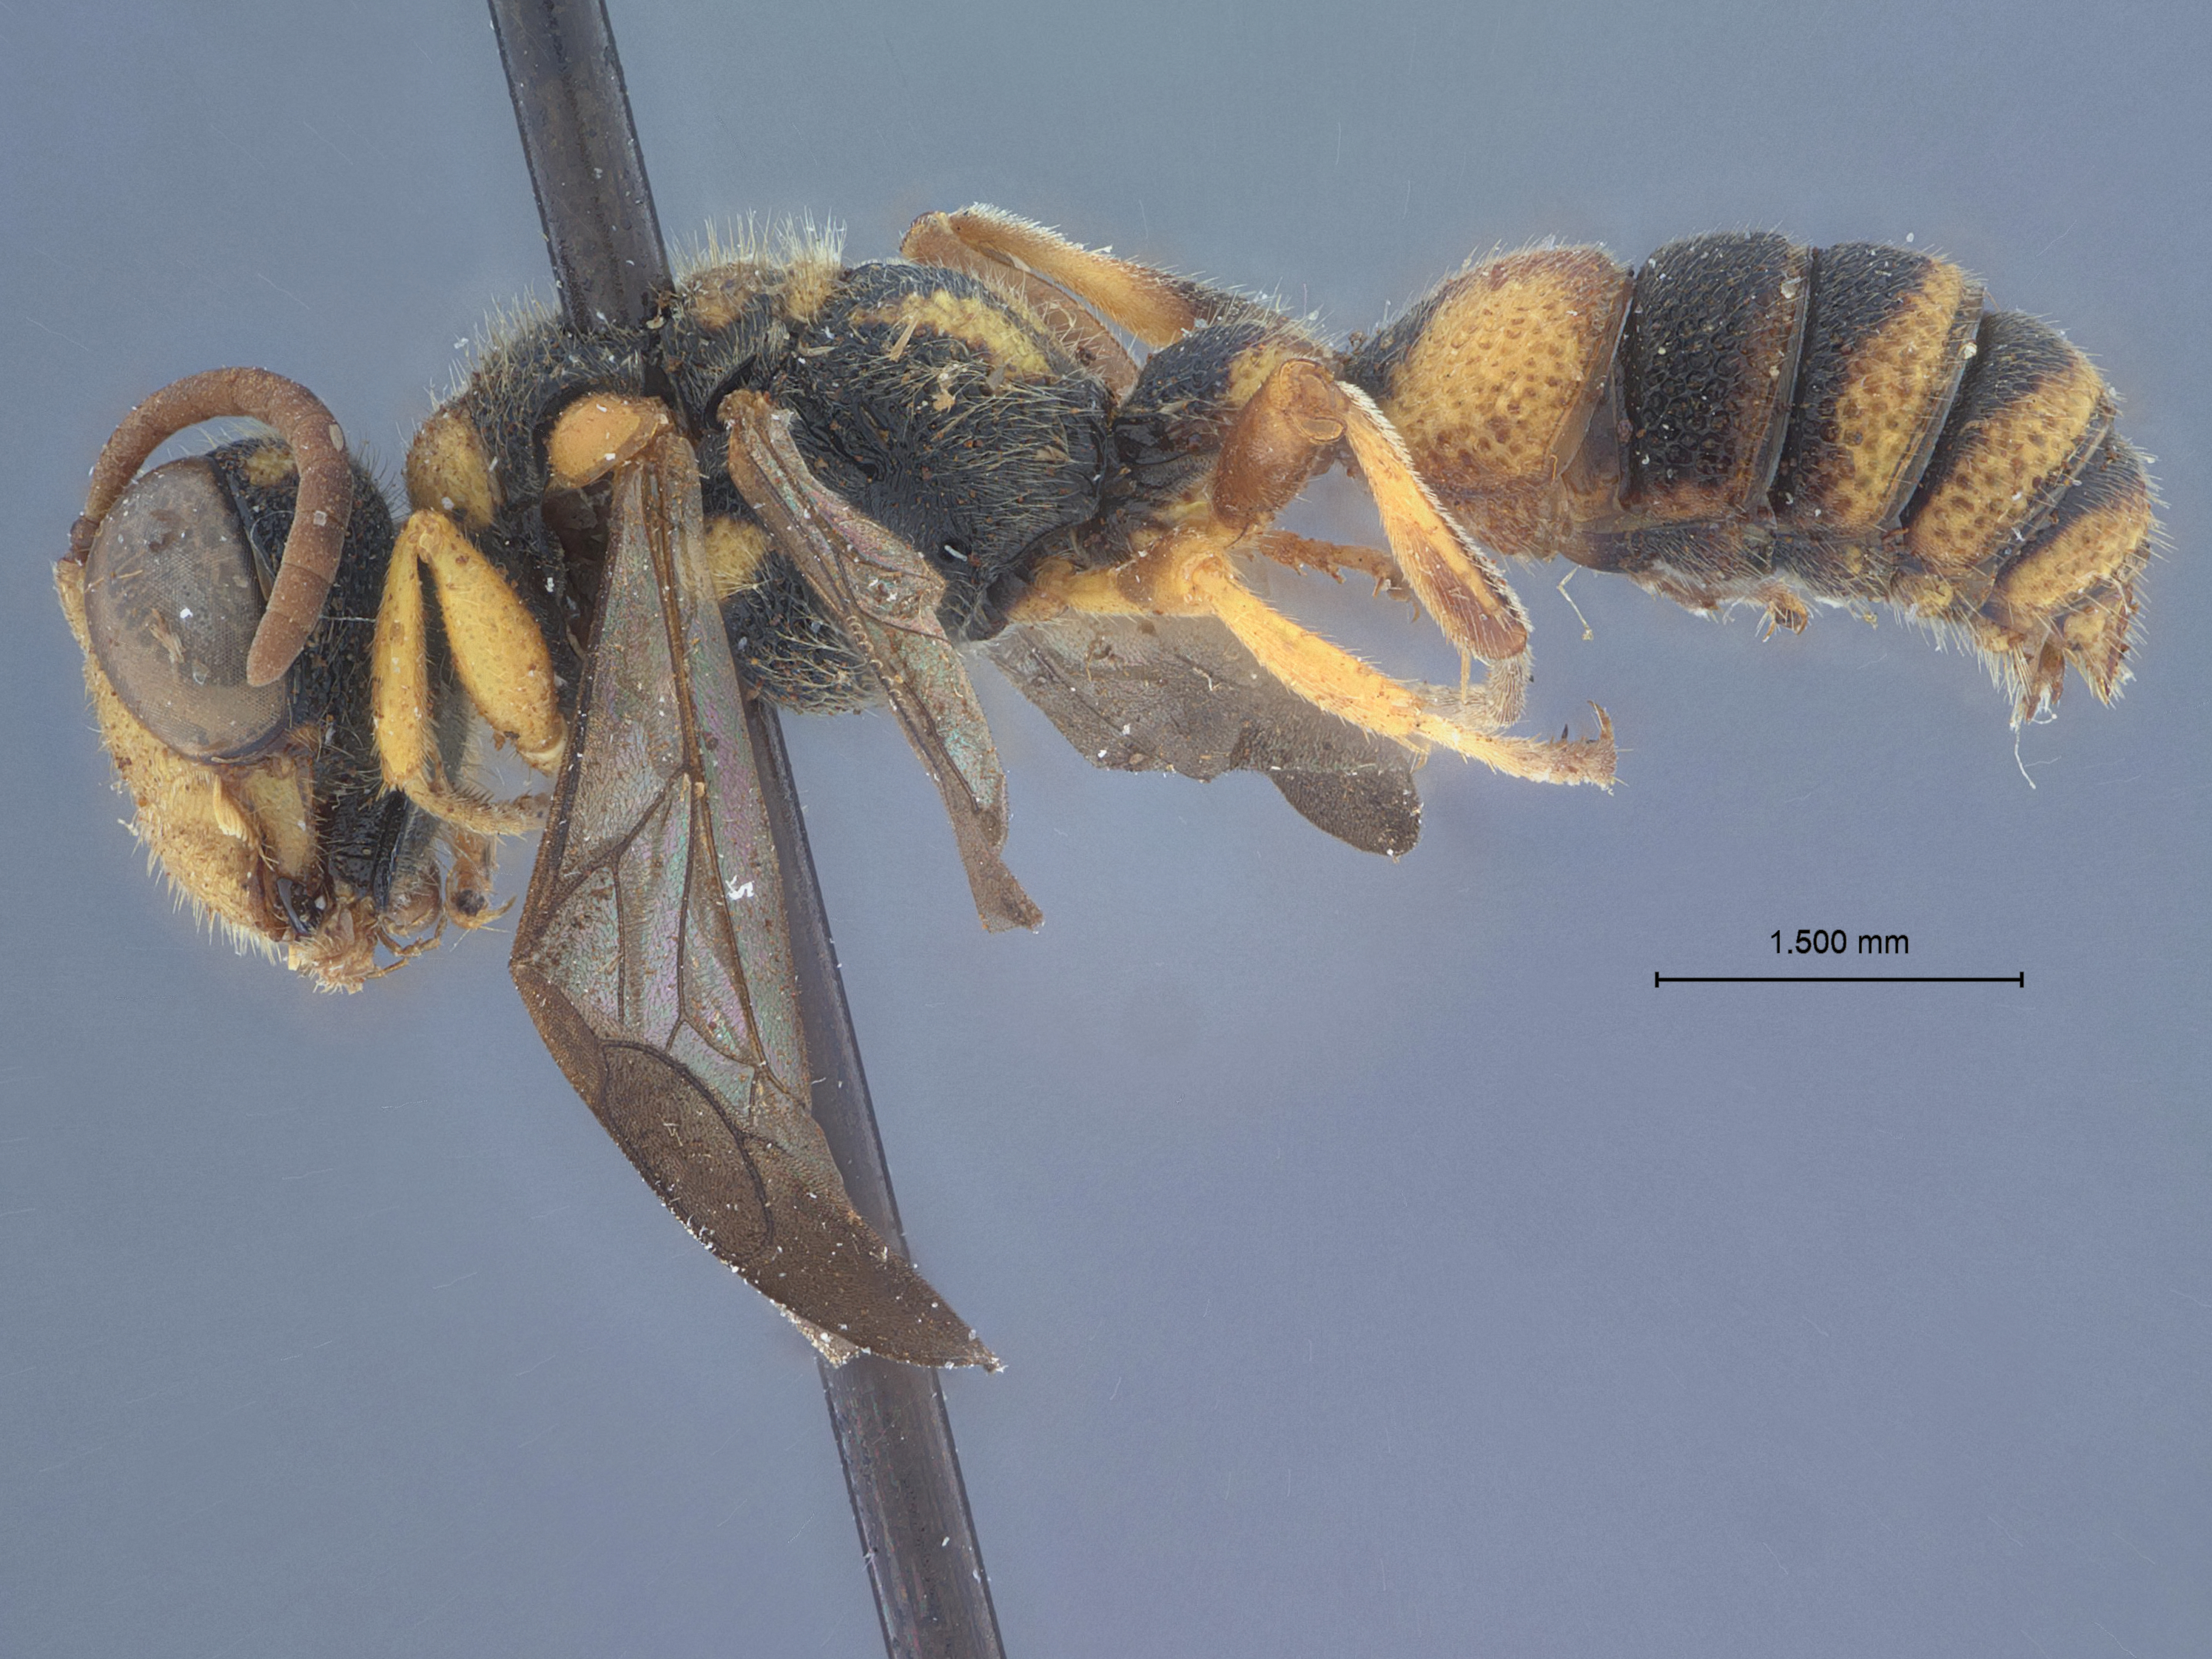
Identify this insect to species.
Cerceris inslicola
